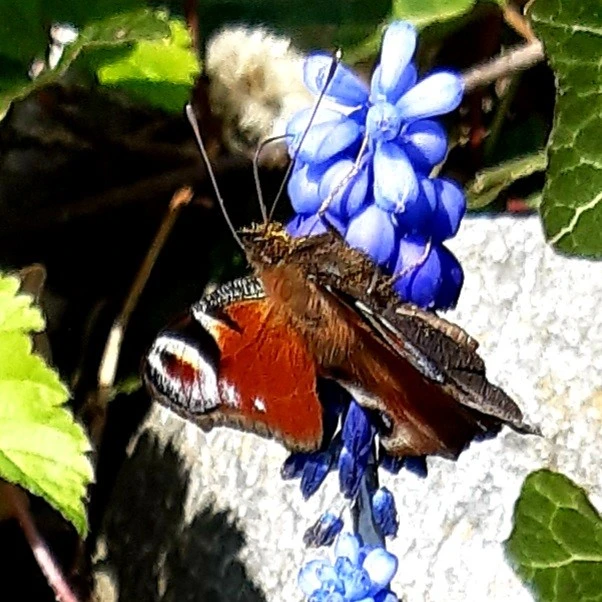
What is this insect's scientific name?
Aglais io
